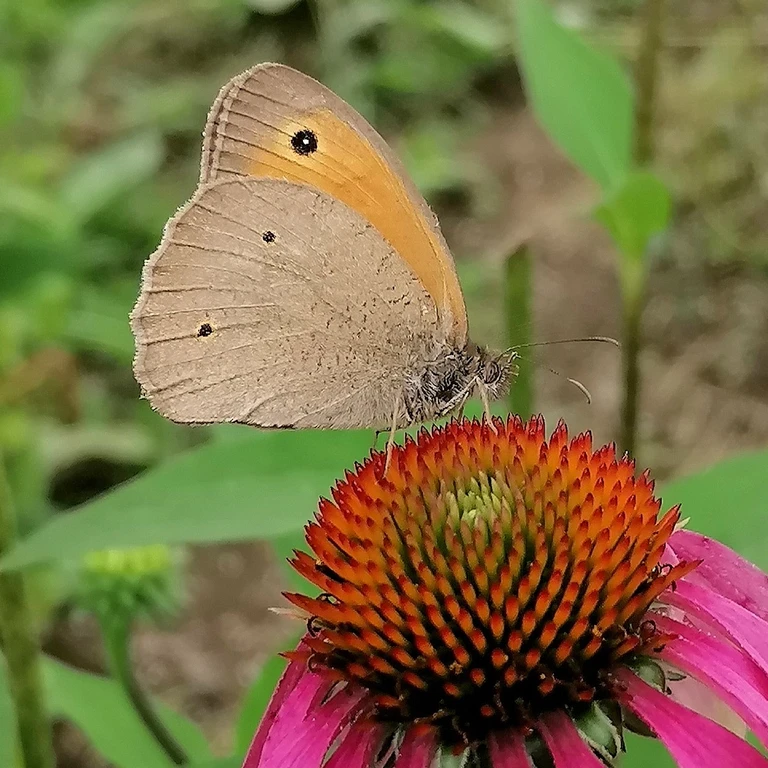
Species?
Maniola jurtina
